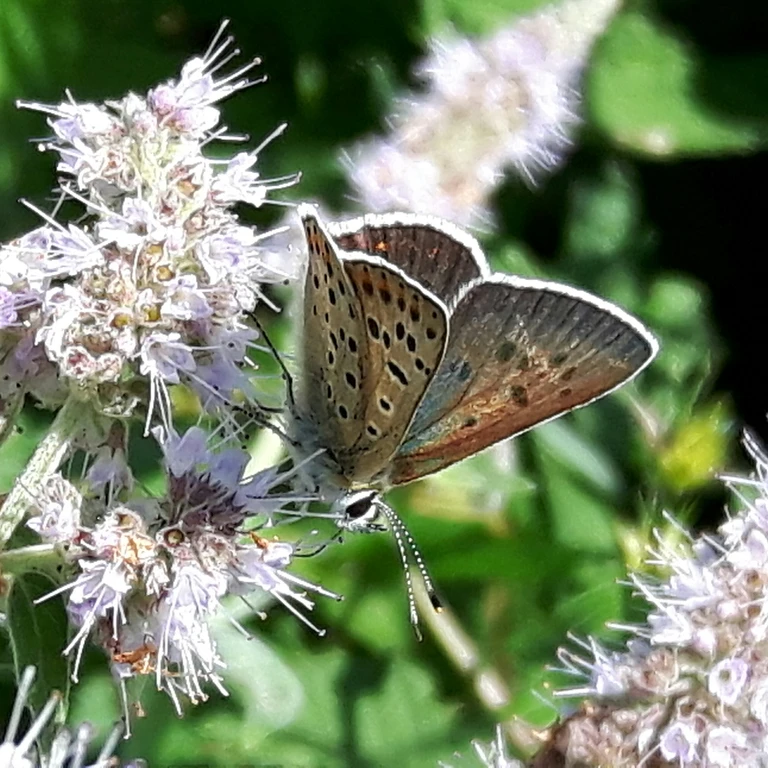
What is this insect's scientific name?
Lycaena tityrus (also Loweia tityrus)
